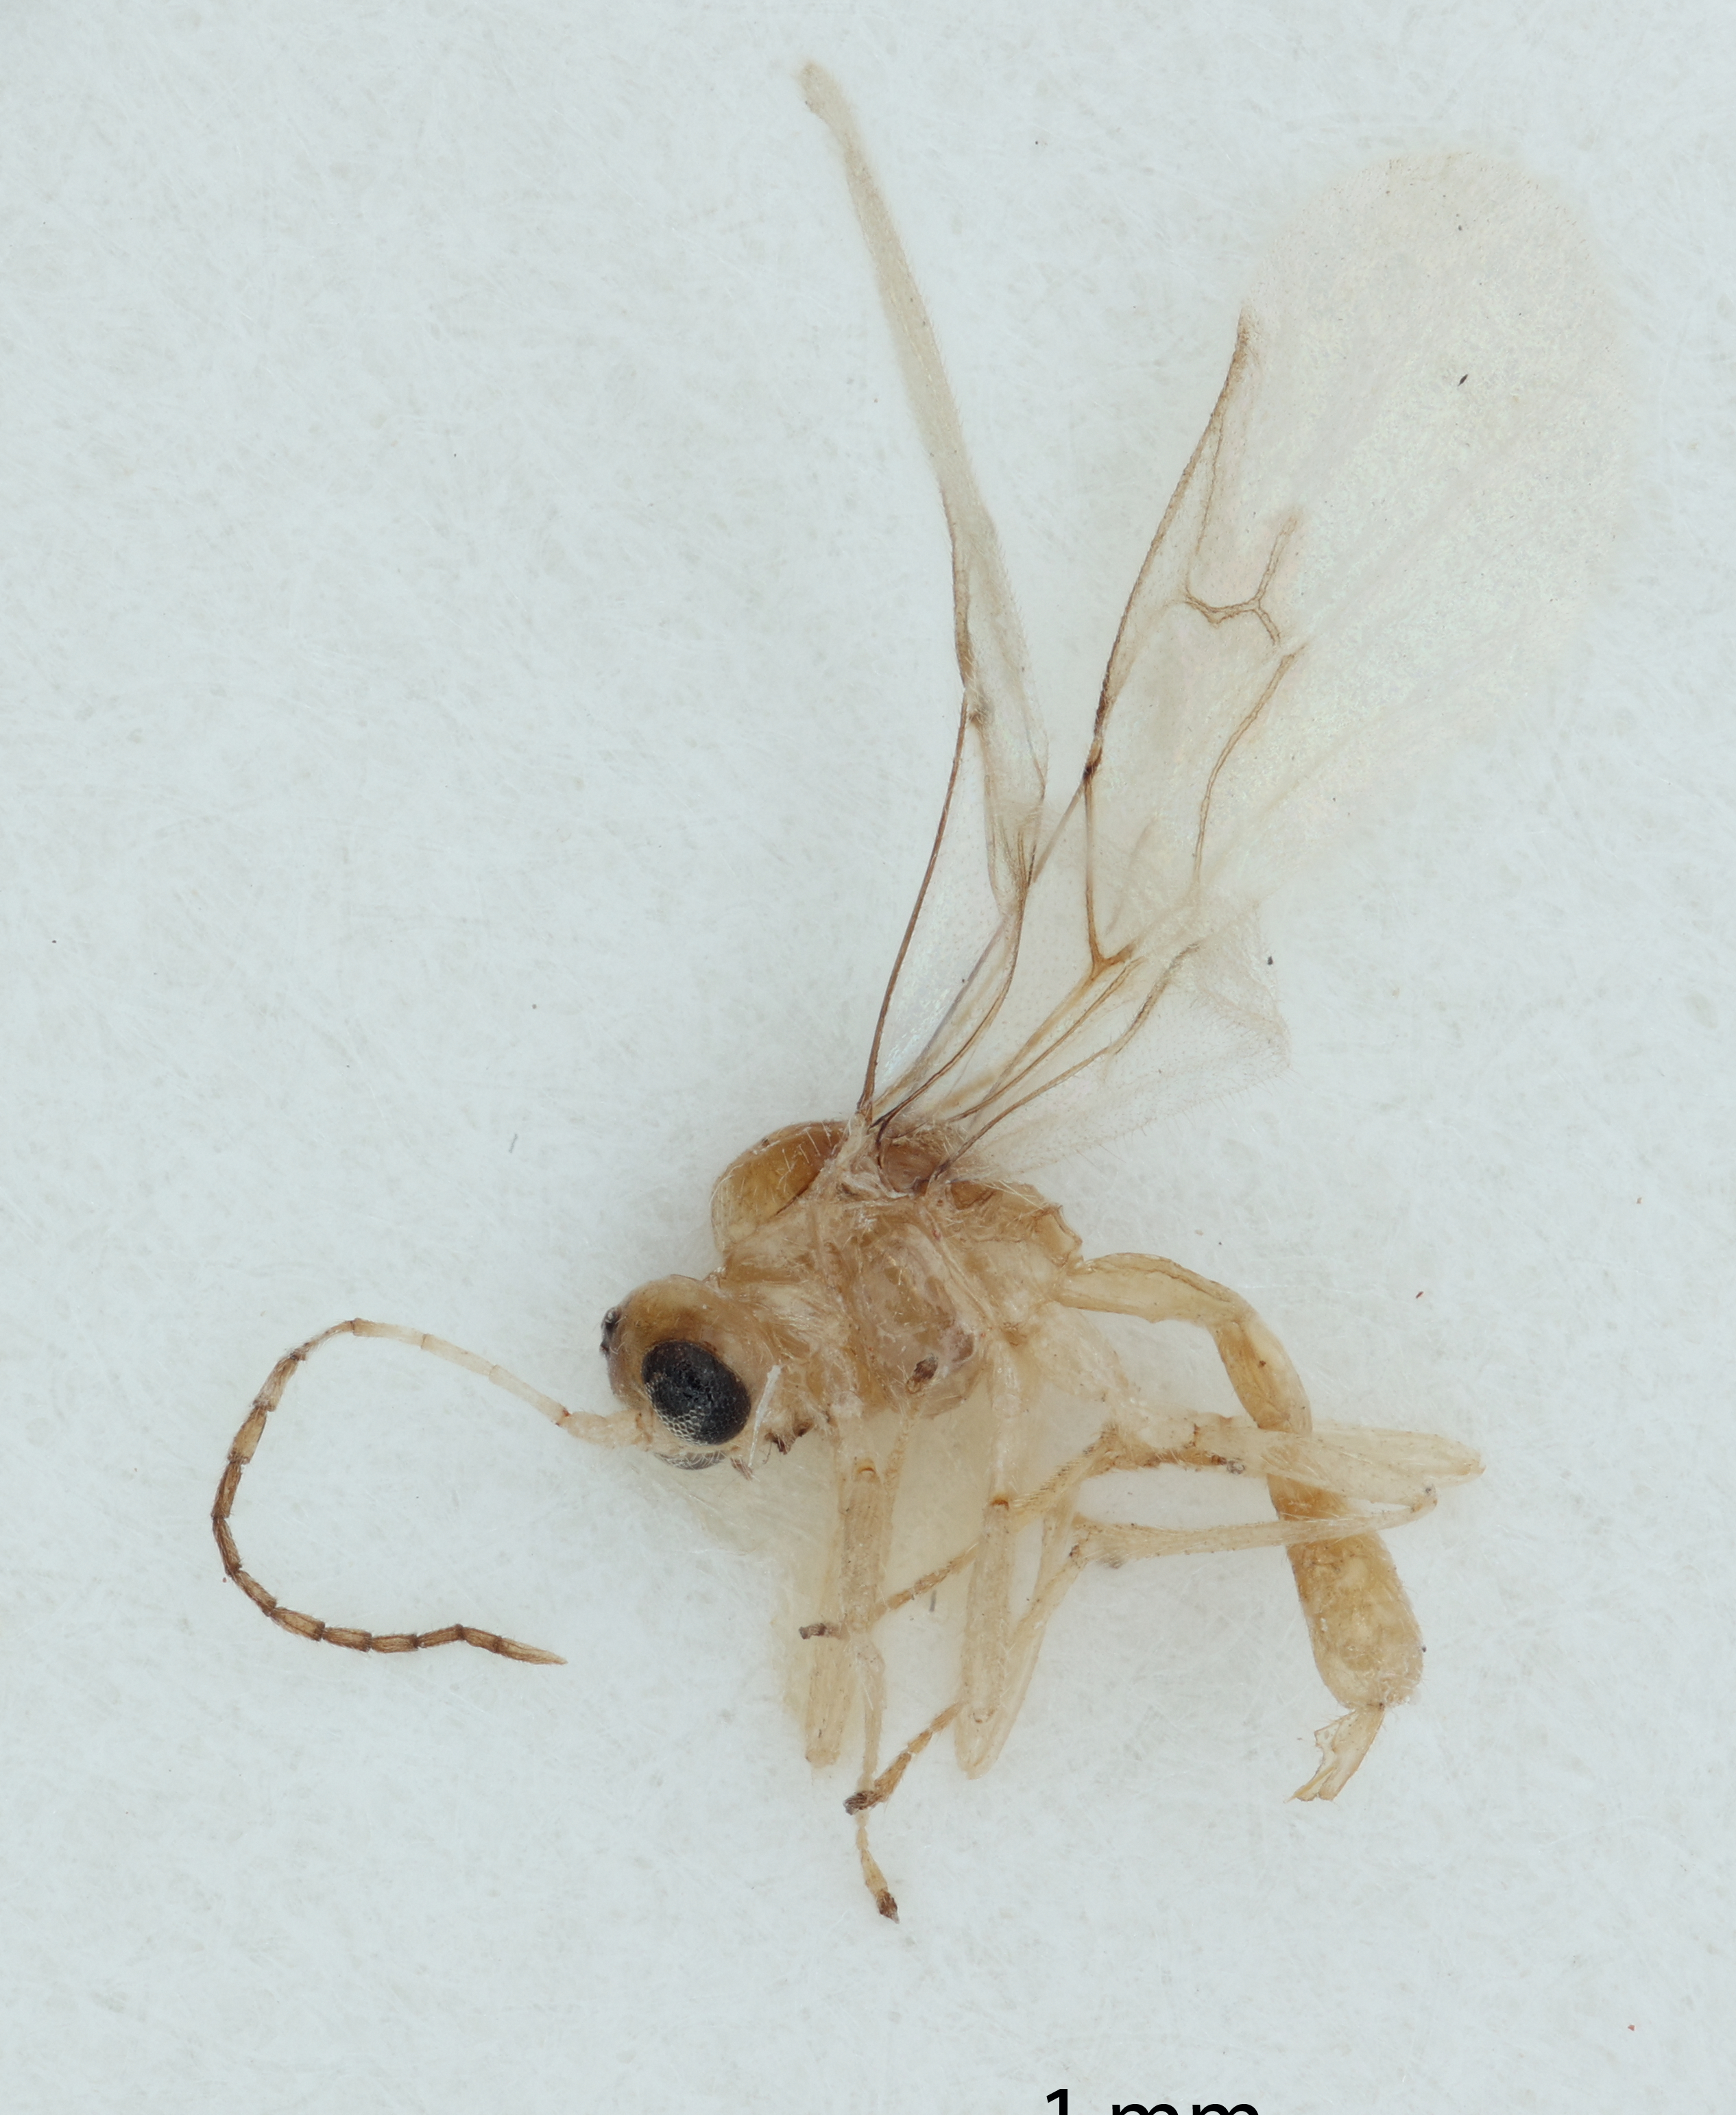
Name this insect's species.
Monoctonus pacifica
